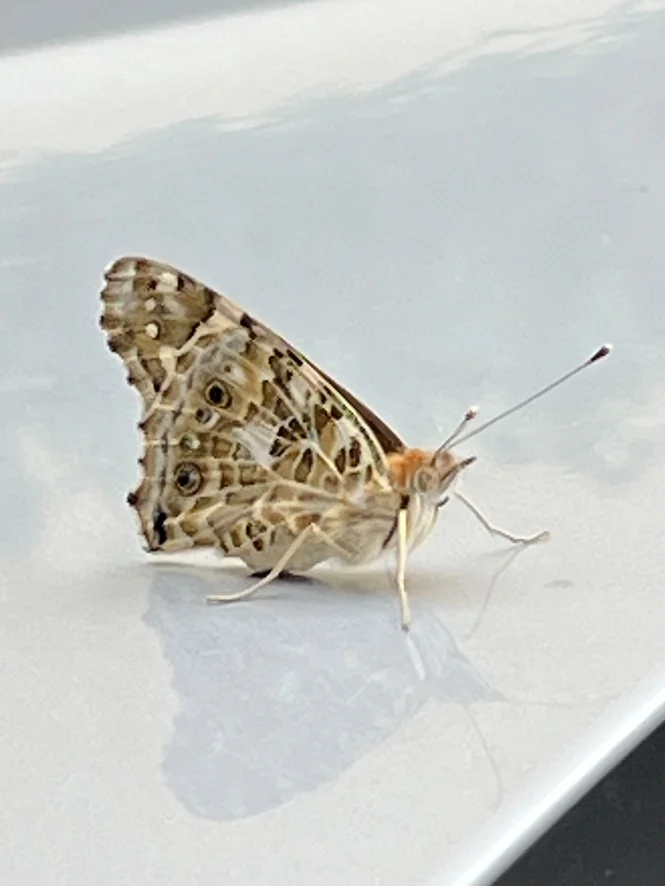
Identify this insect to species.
Vanessa cardui
